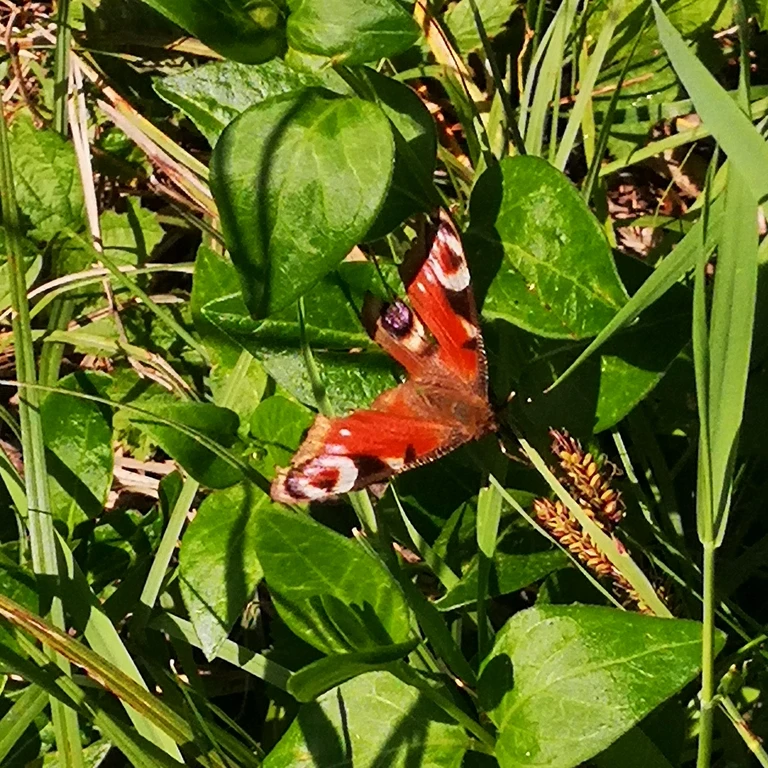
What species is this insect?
Aglais io
